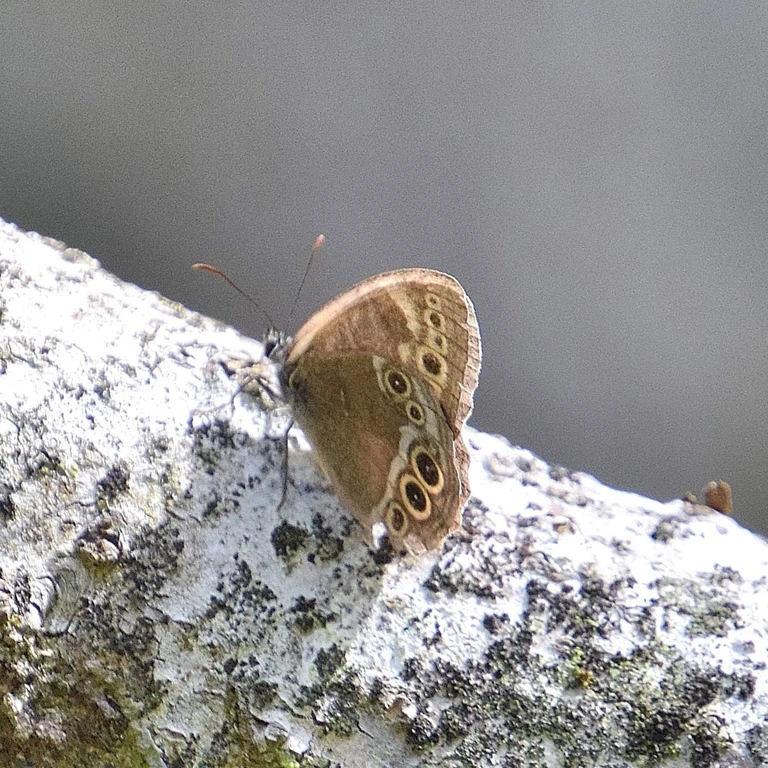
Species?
Lopinga achine (also Pararge achine)
